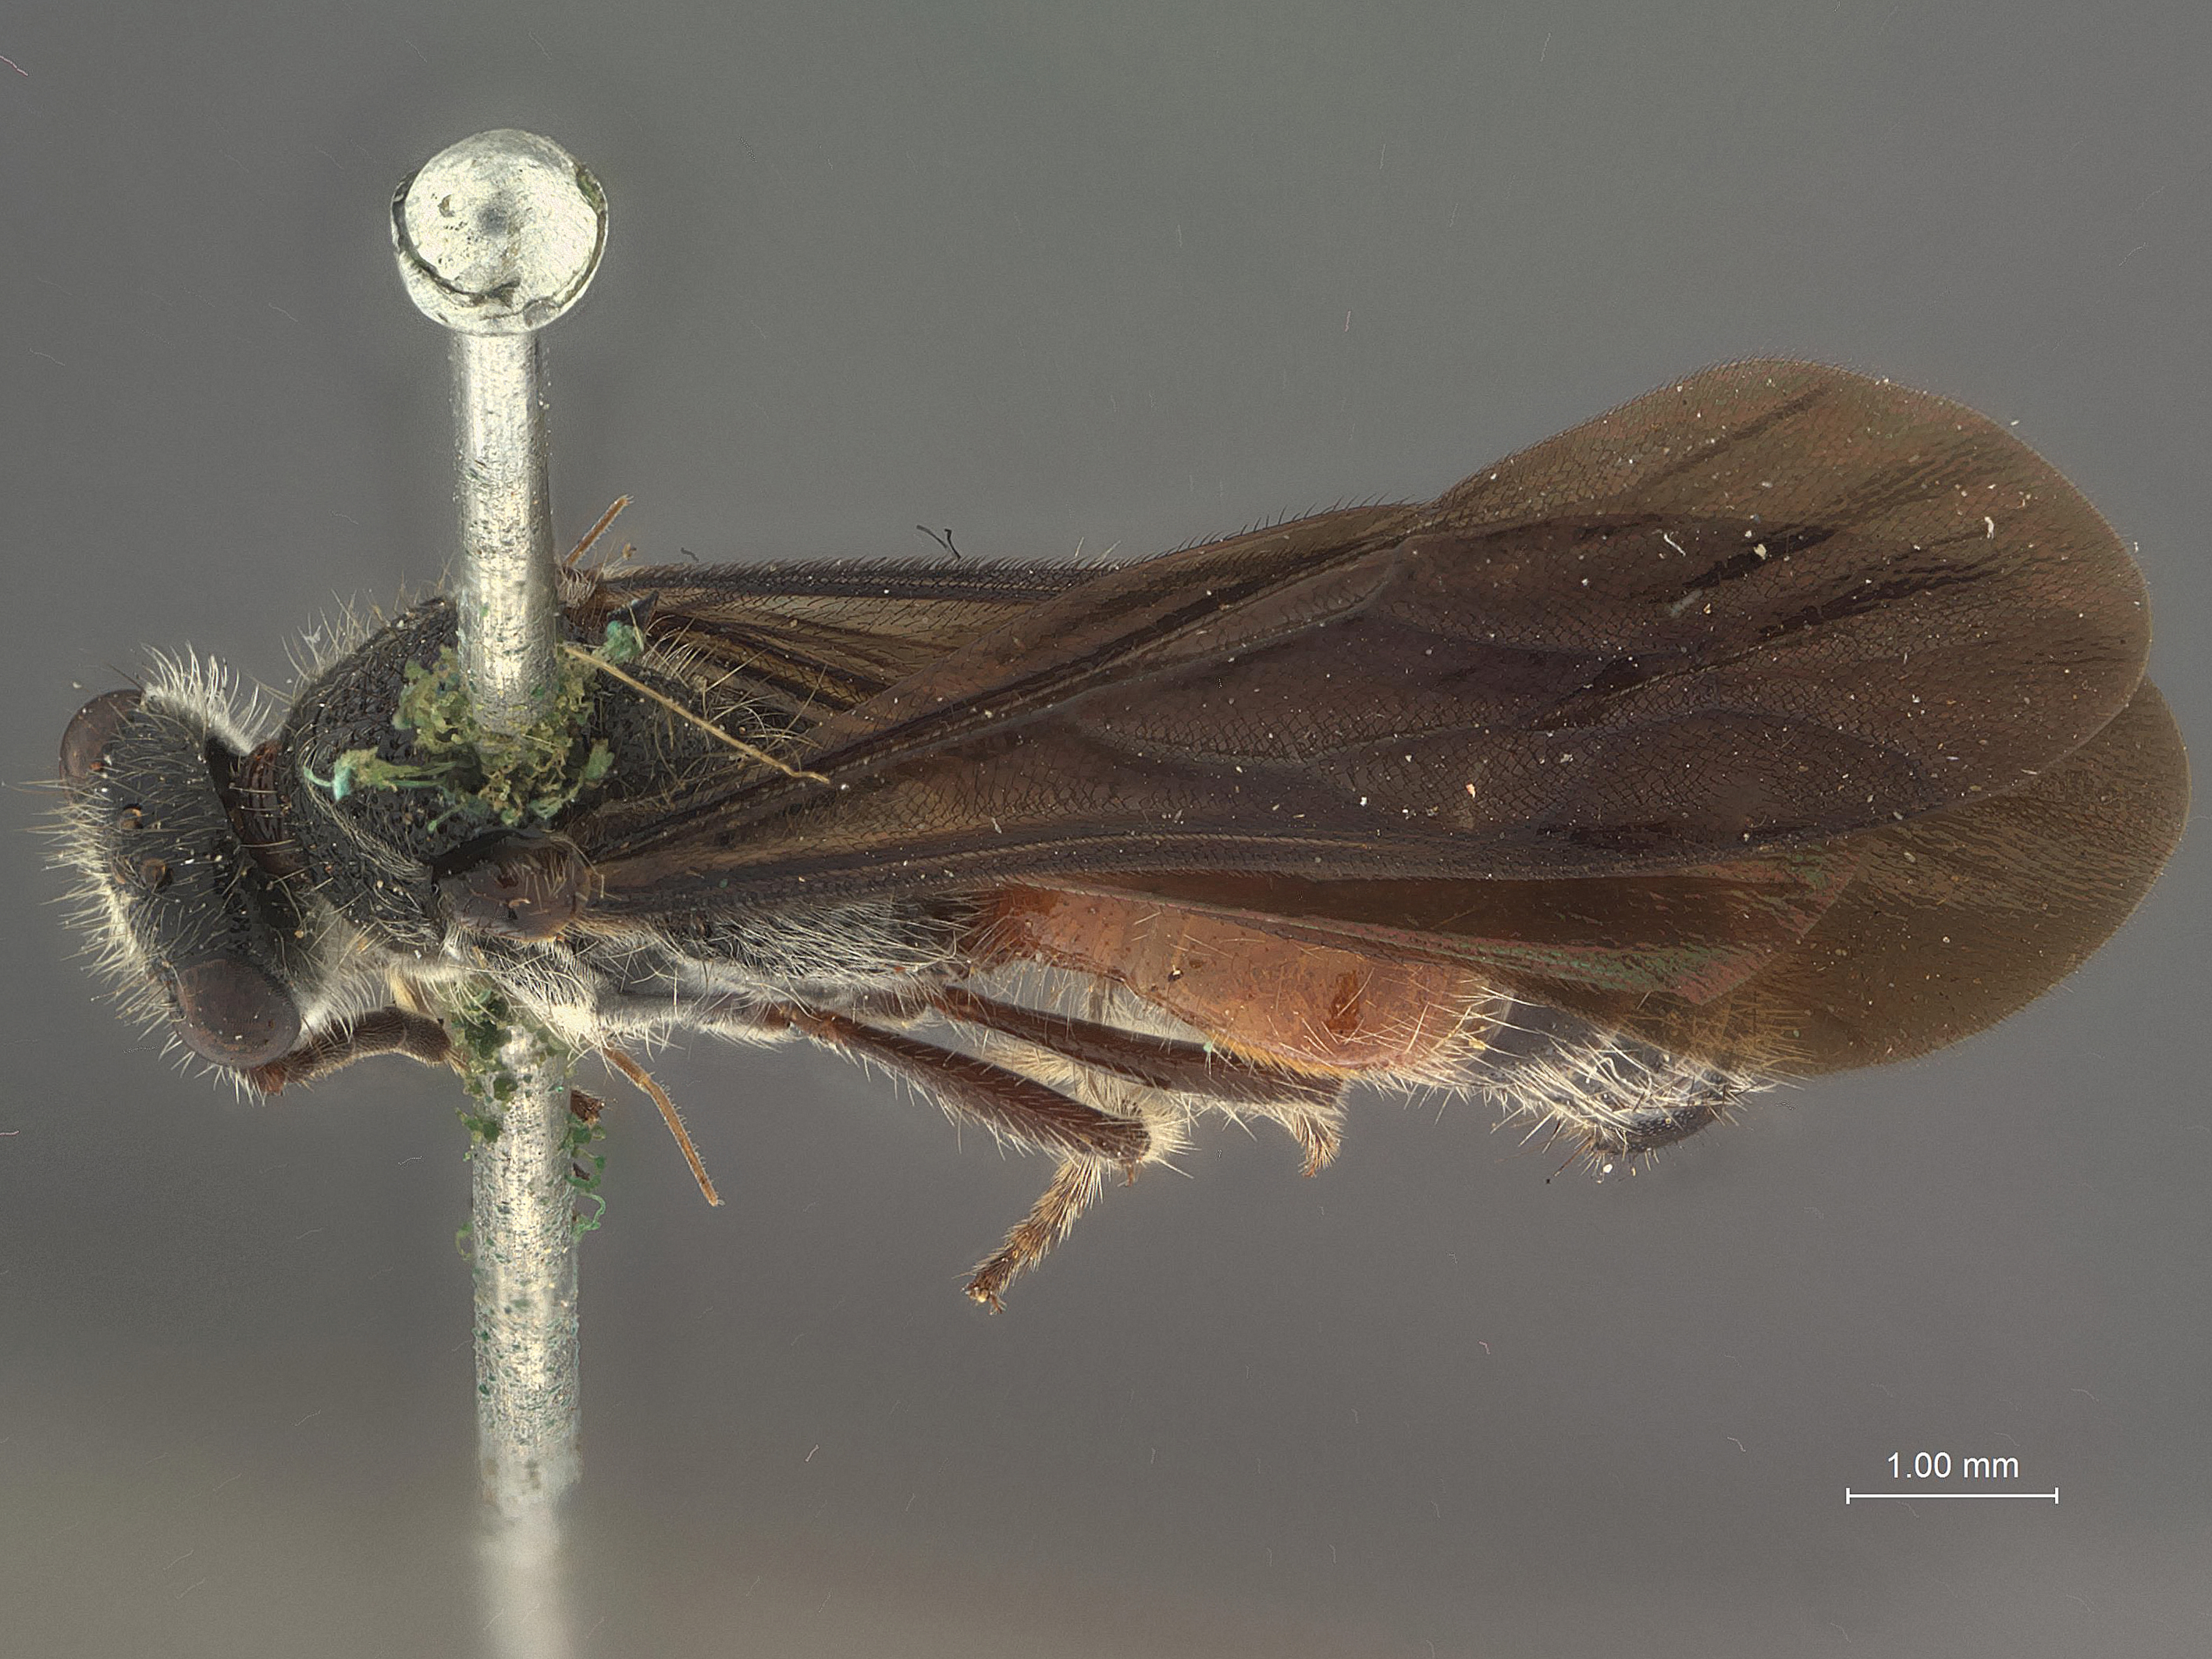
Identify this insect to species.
Timulla fortuita
